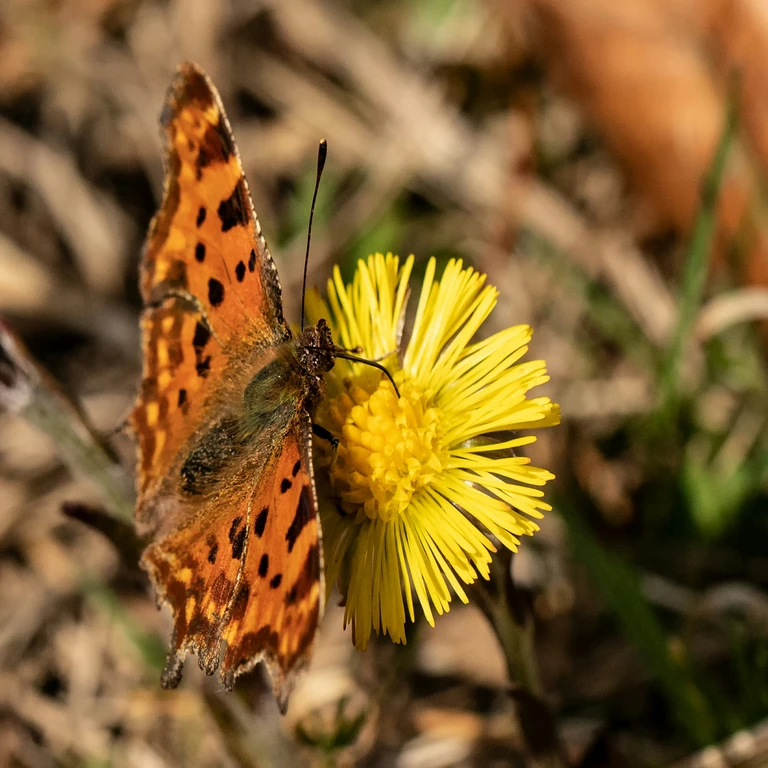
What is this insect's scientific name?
Polygonia c-album
